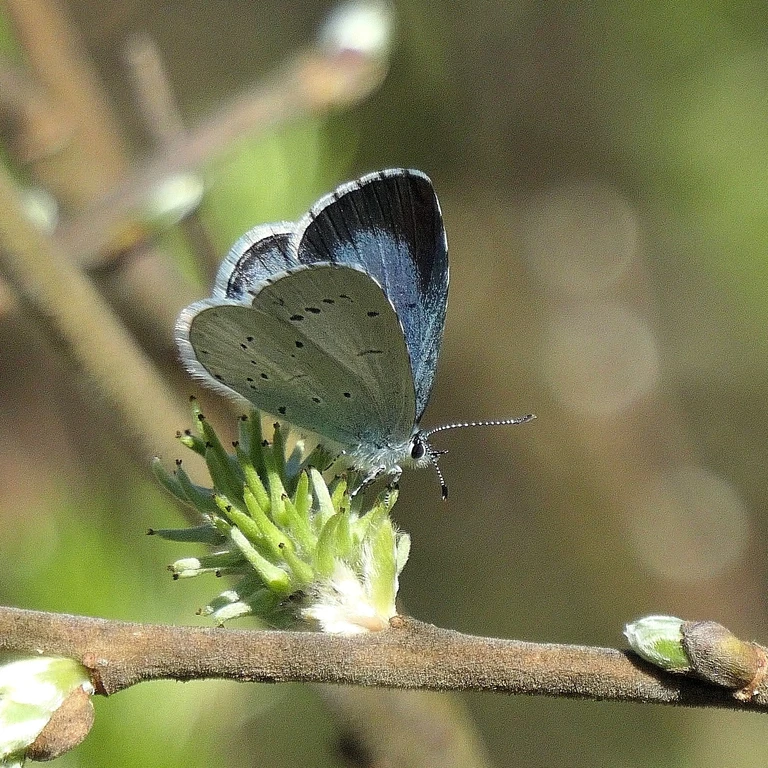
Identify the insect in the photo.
Celastrina argiolus
